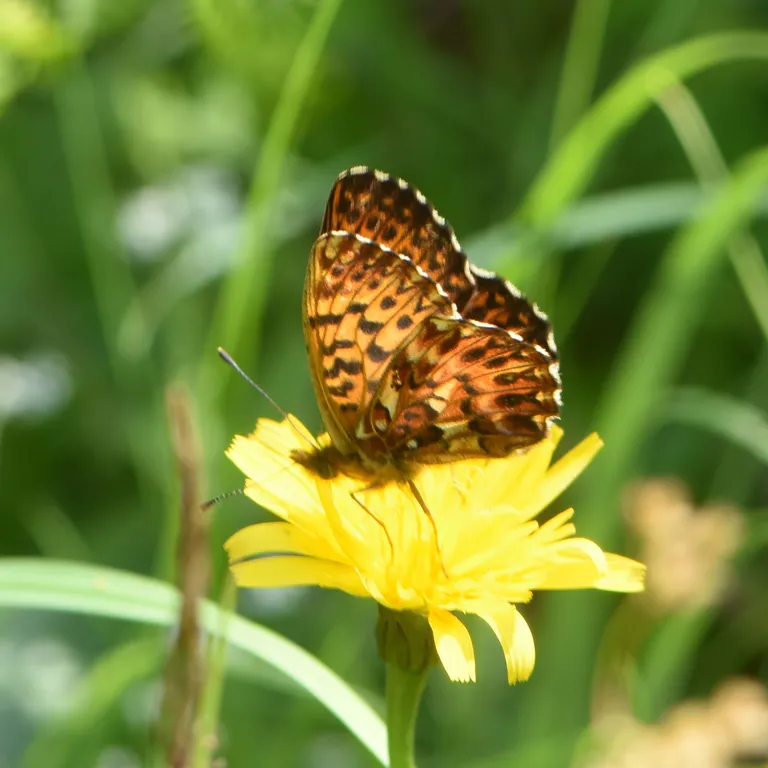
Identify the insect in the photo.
Boloria titania
